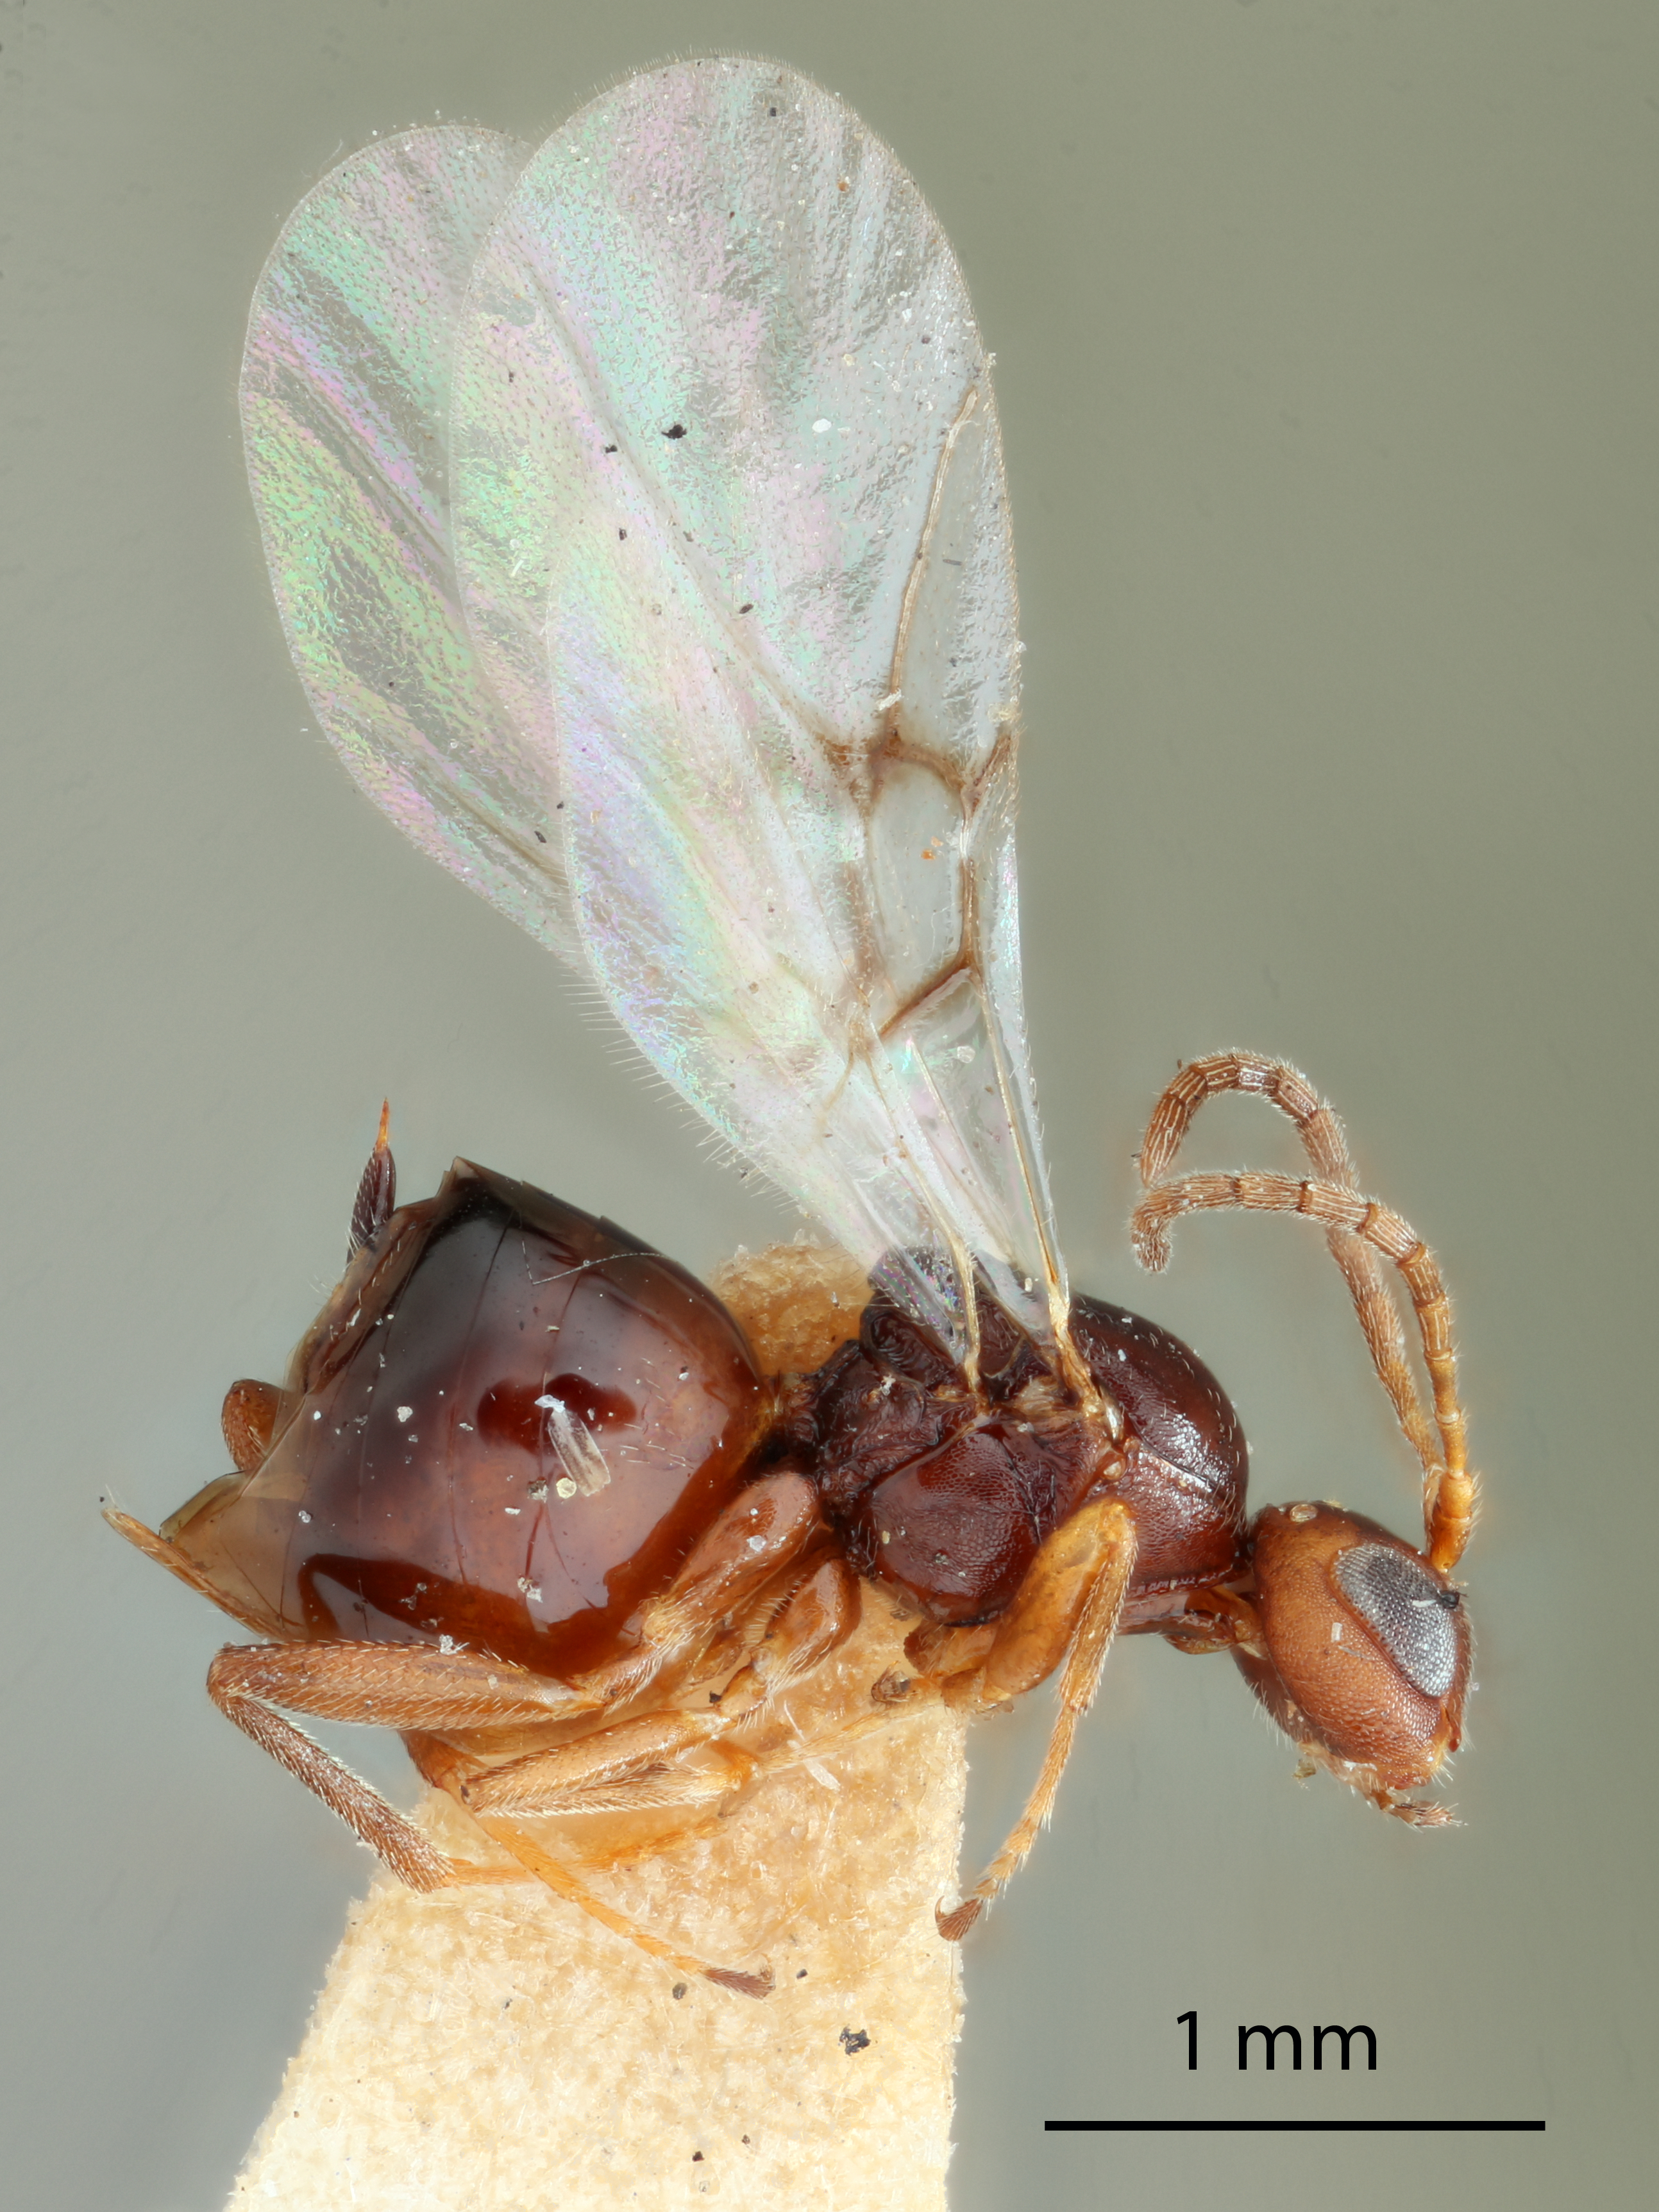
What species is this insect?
Compsodryoxenus illinoisensis
